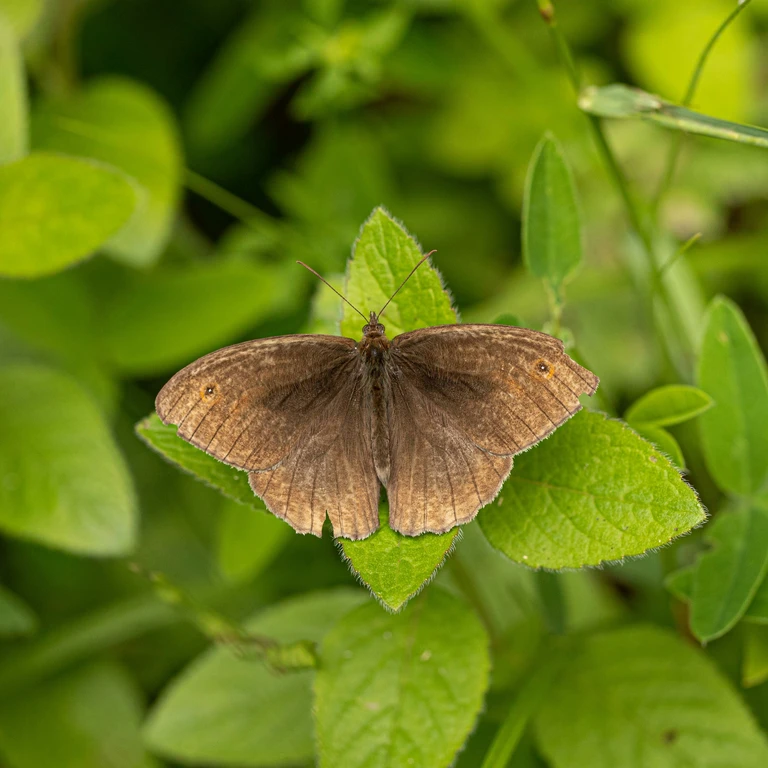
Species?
Maniola jurtina
